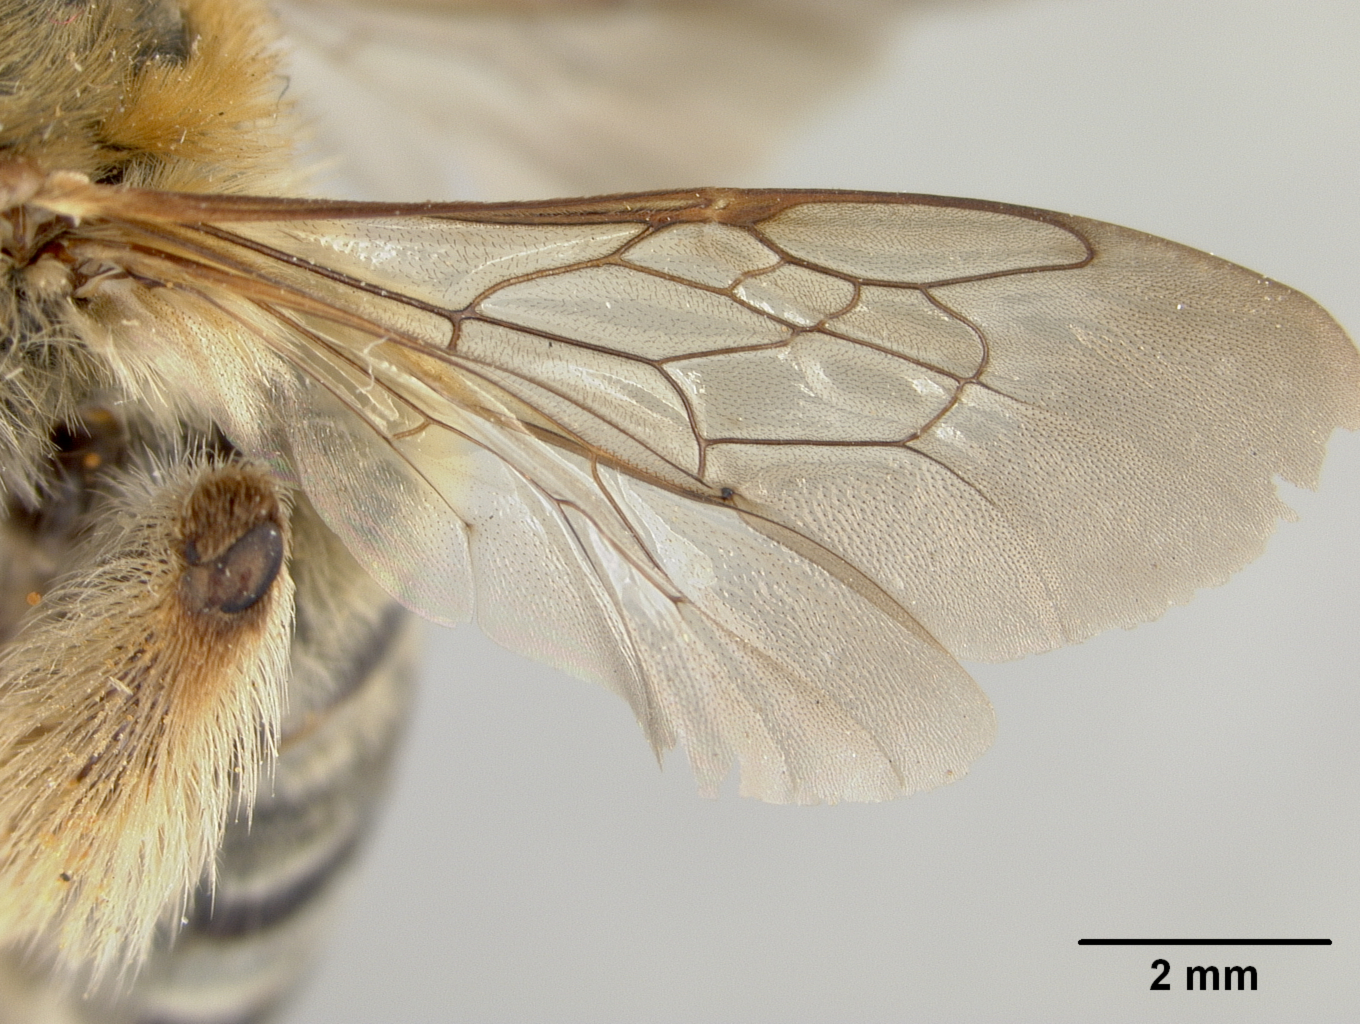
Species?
Melissodes thelypodii
